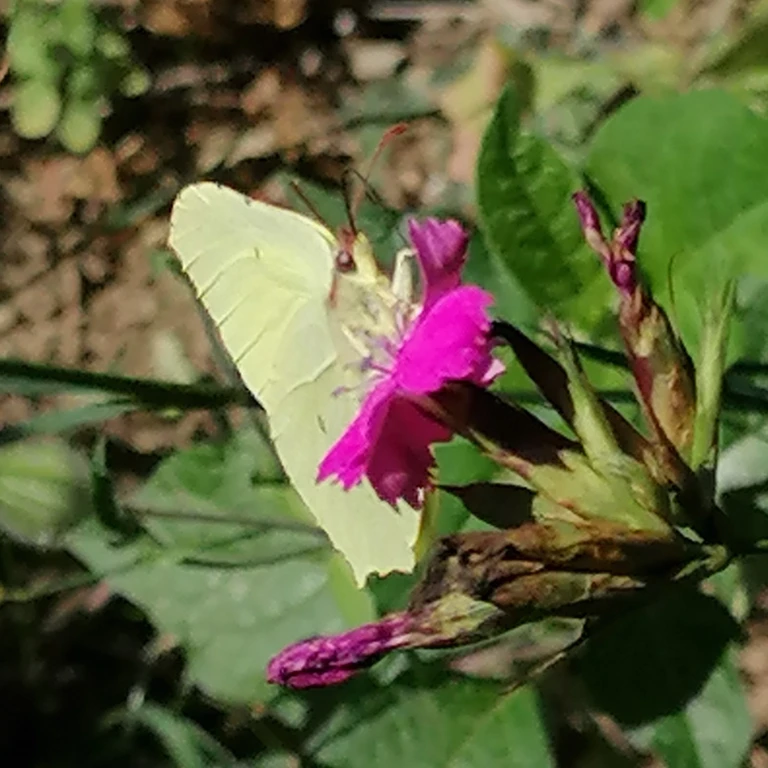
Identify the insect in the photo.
Gonepteryx rhamni
